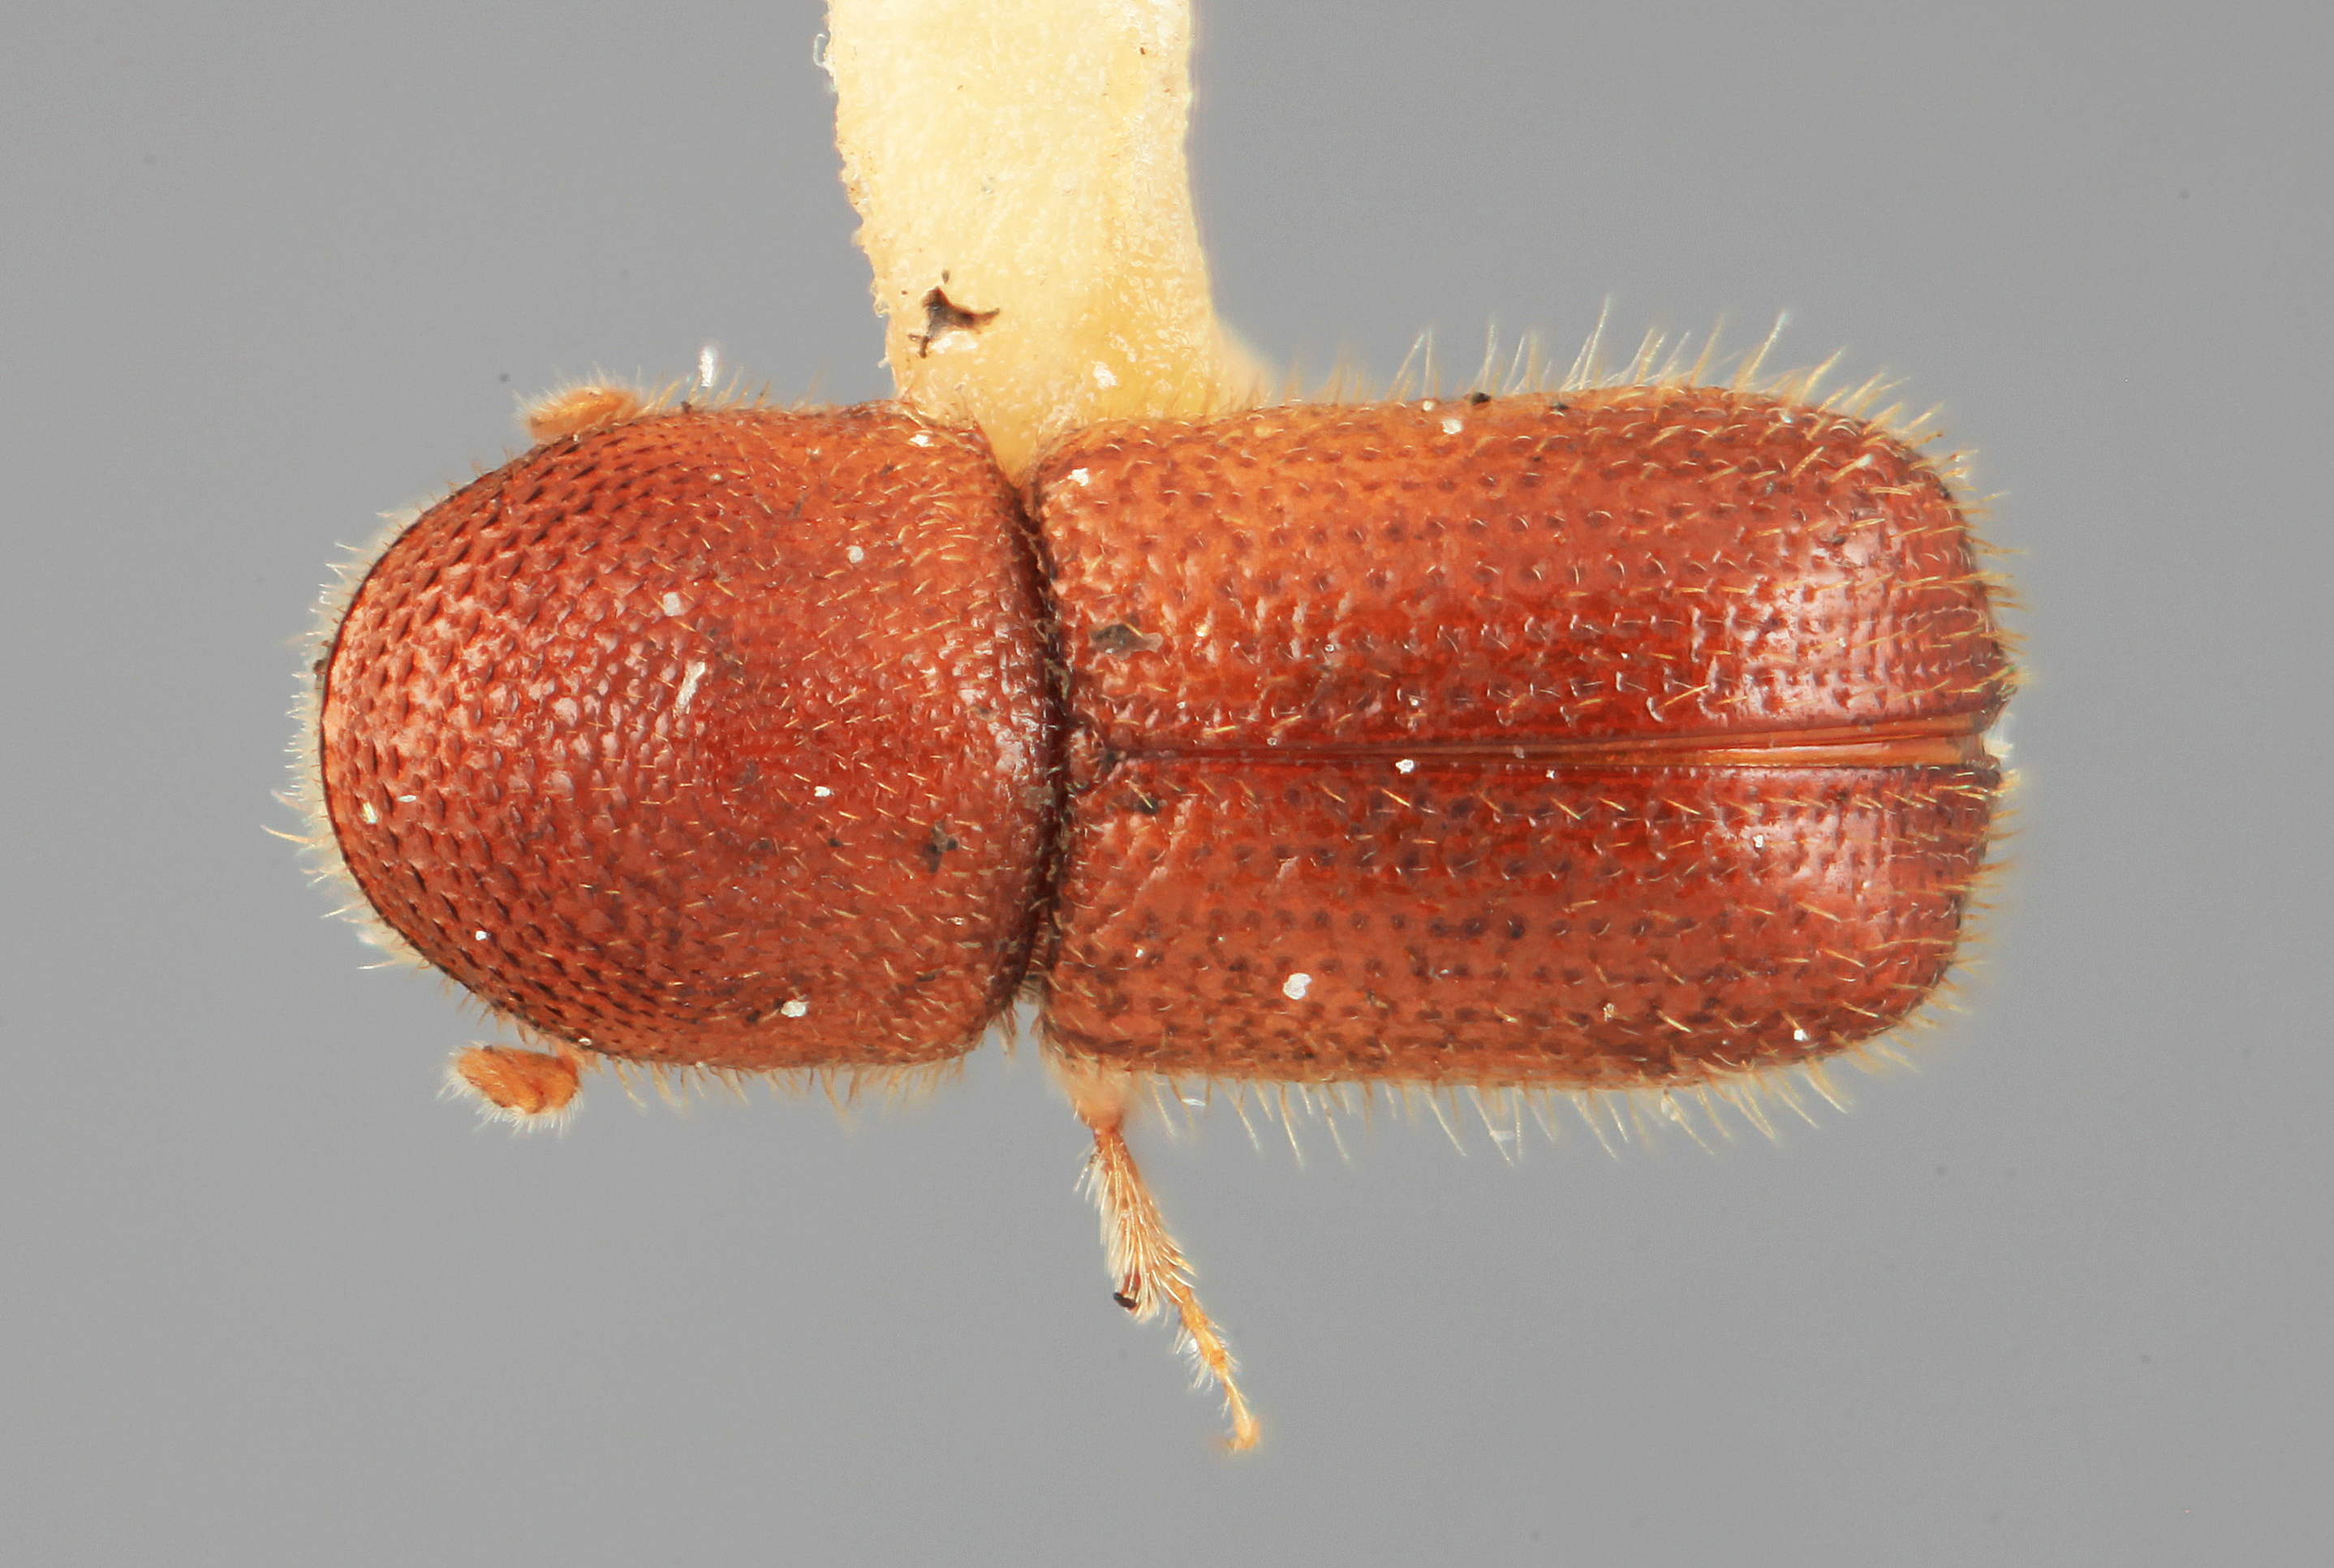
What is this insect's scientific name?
Dendroterus modicus
